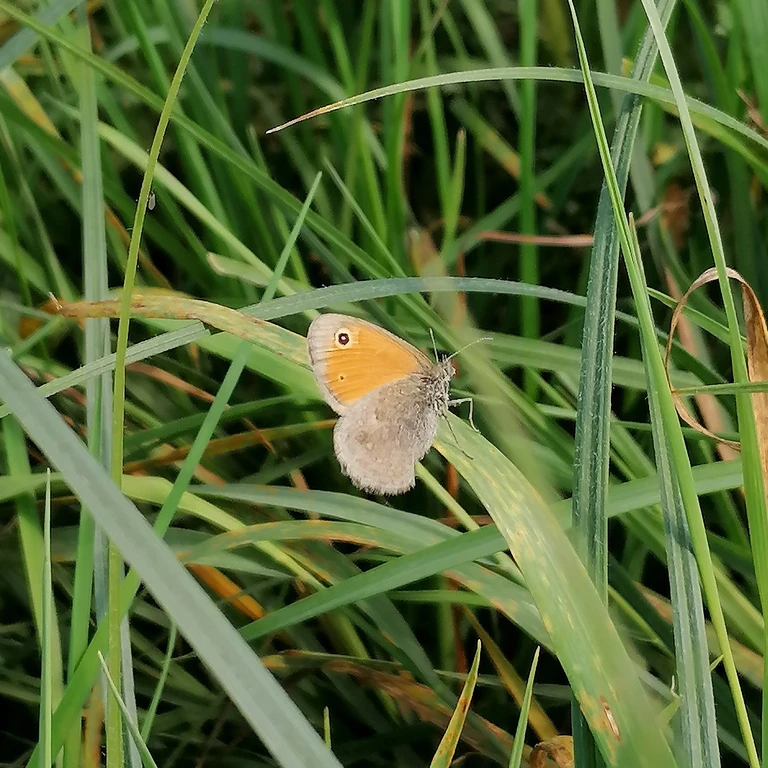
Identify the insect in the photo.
Coenonympha pamphilus
